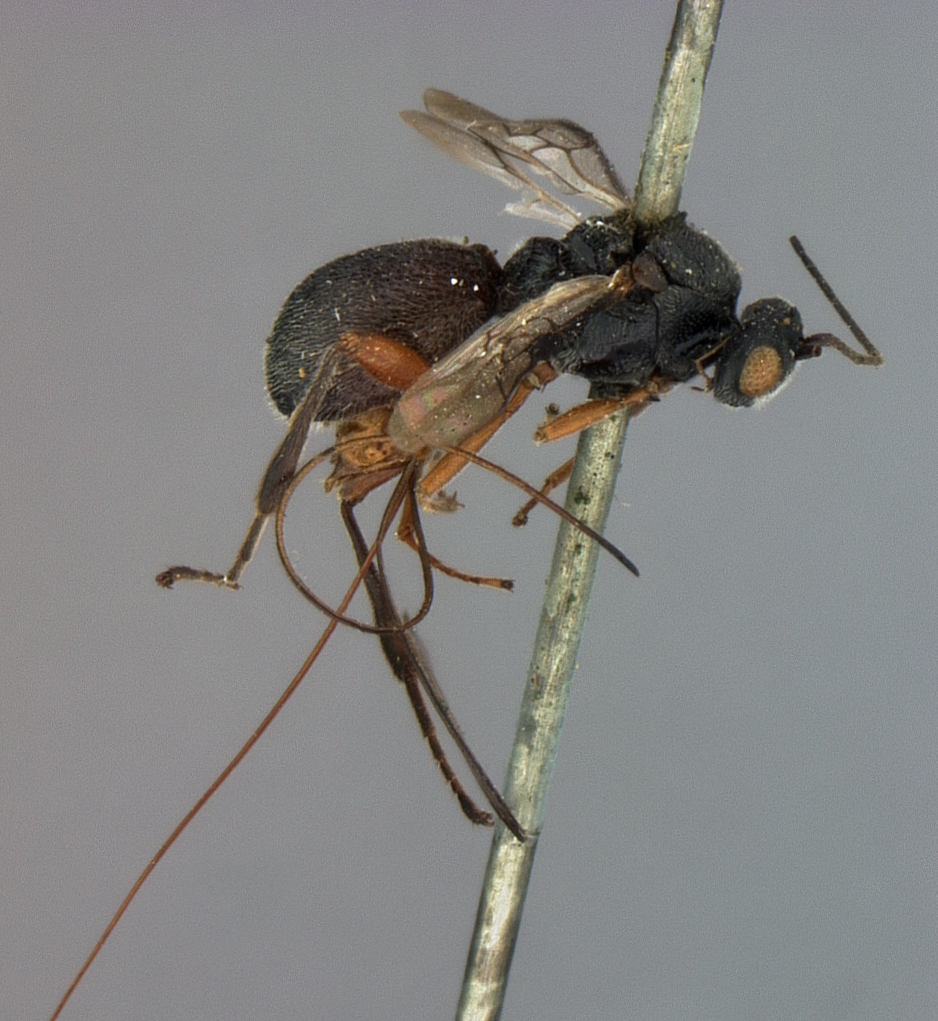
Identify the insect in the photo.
Urosigalphus armatus
